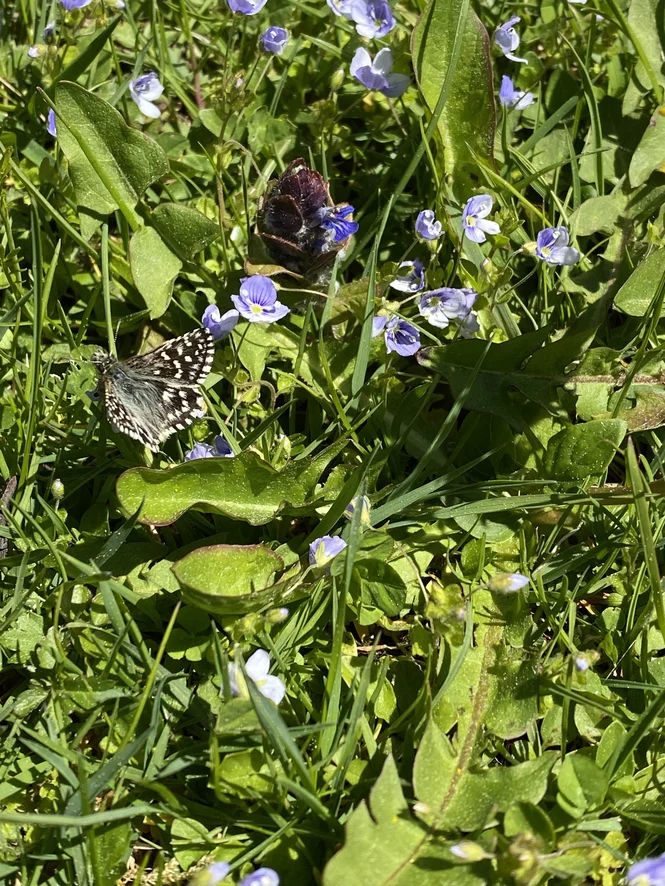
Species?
Pyrgus malvae
